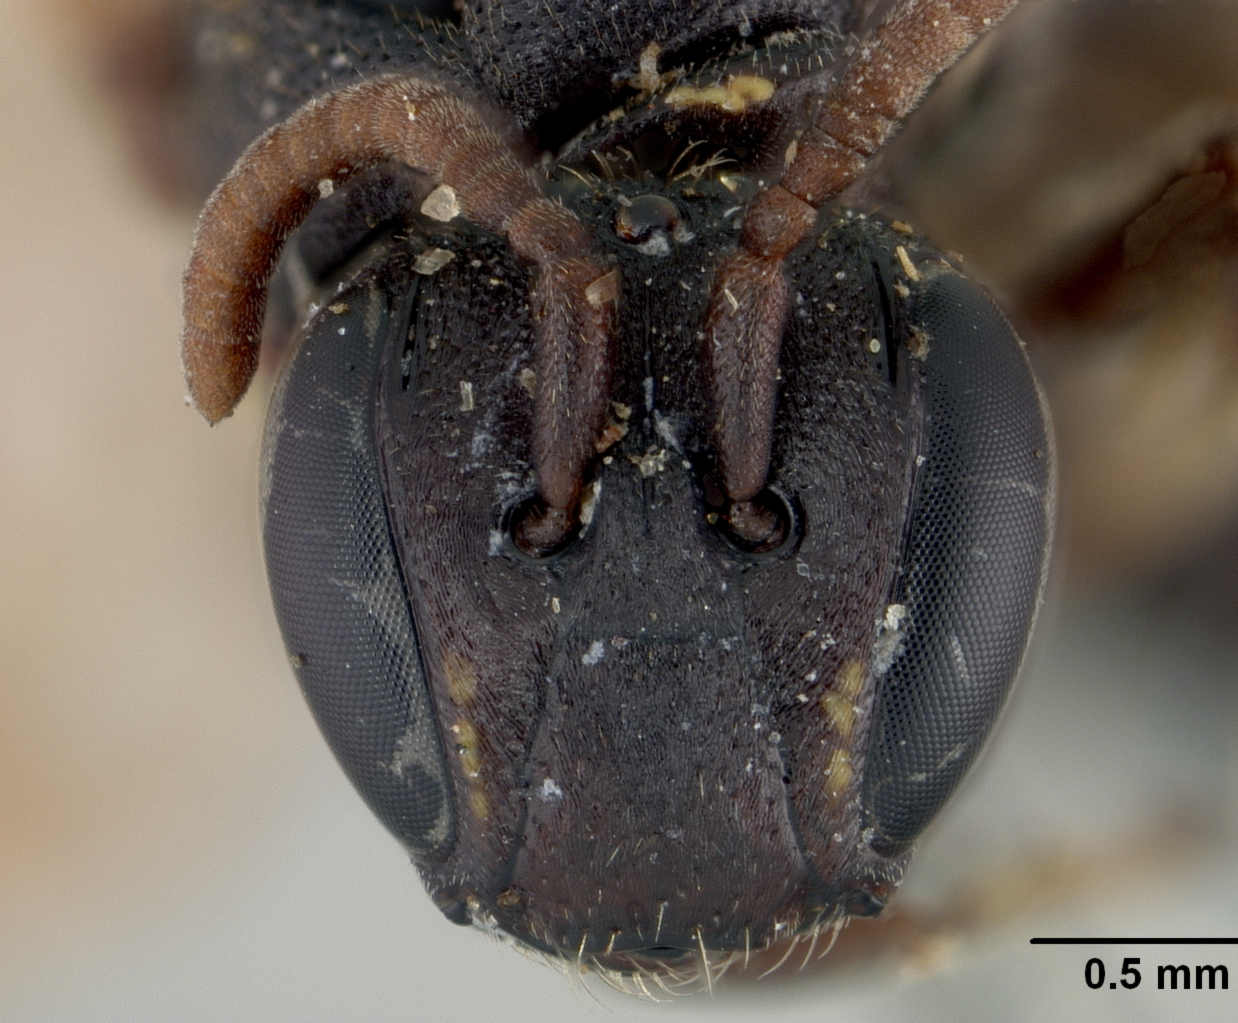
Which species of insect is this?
Prosopis gaigei
